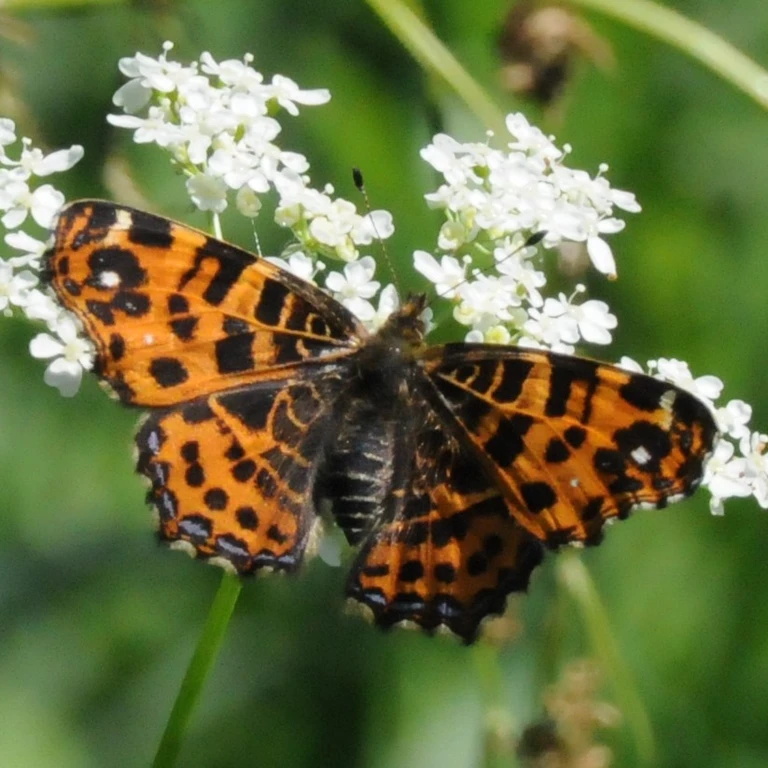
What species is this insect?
Araschnia levana
